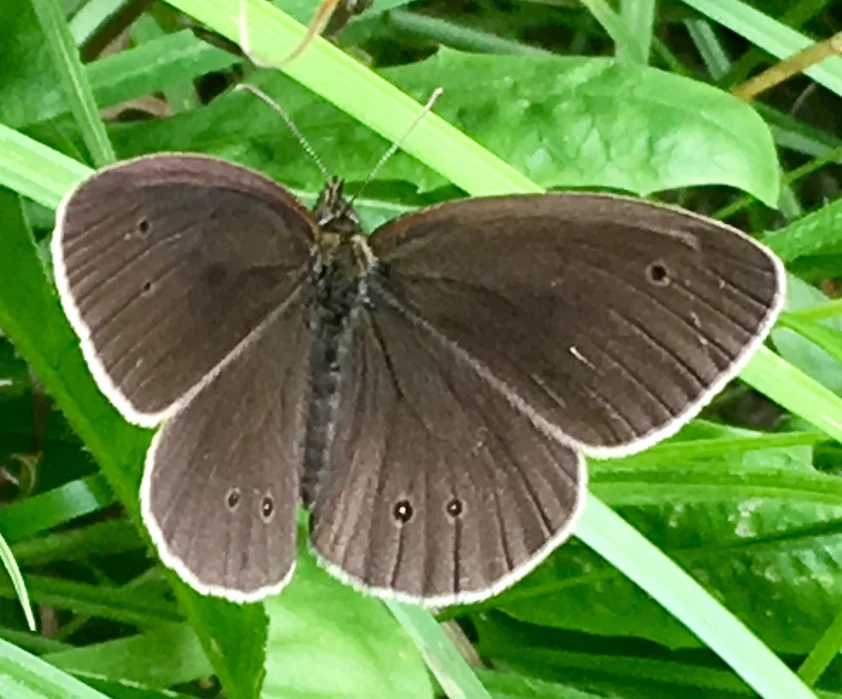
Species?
Aphantopus hyperantus
